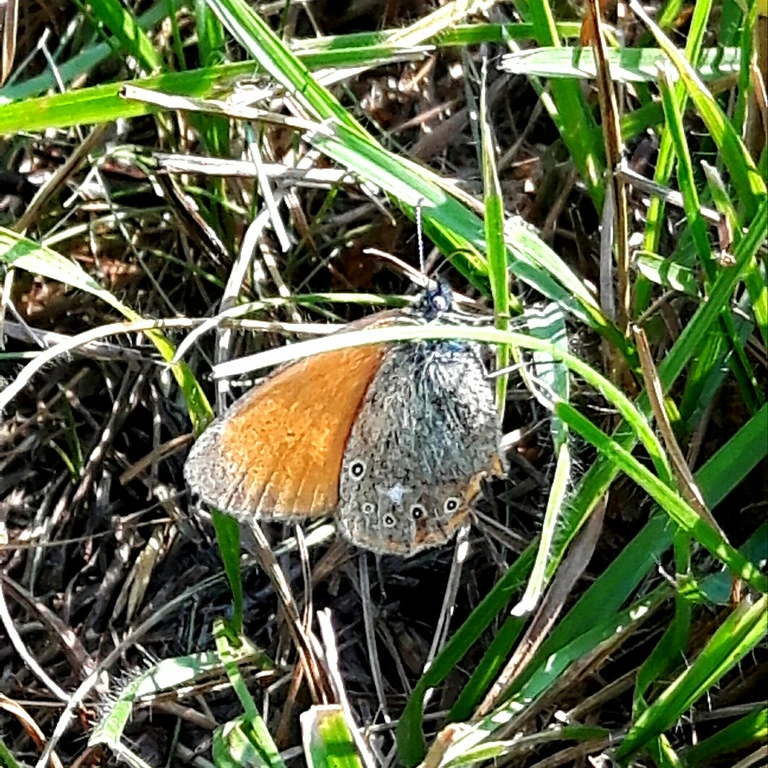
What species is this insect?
Coenonympha glycerion (also Coenonympha iphis)
